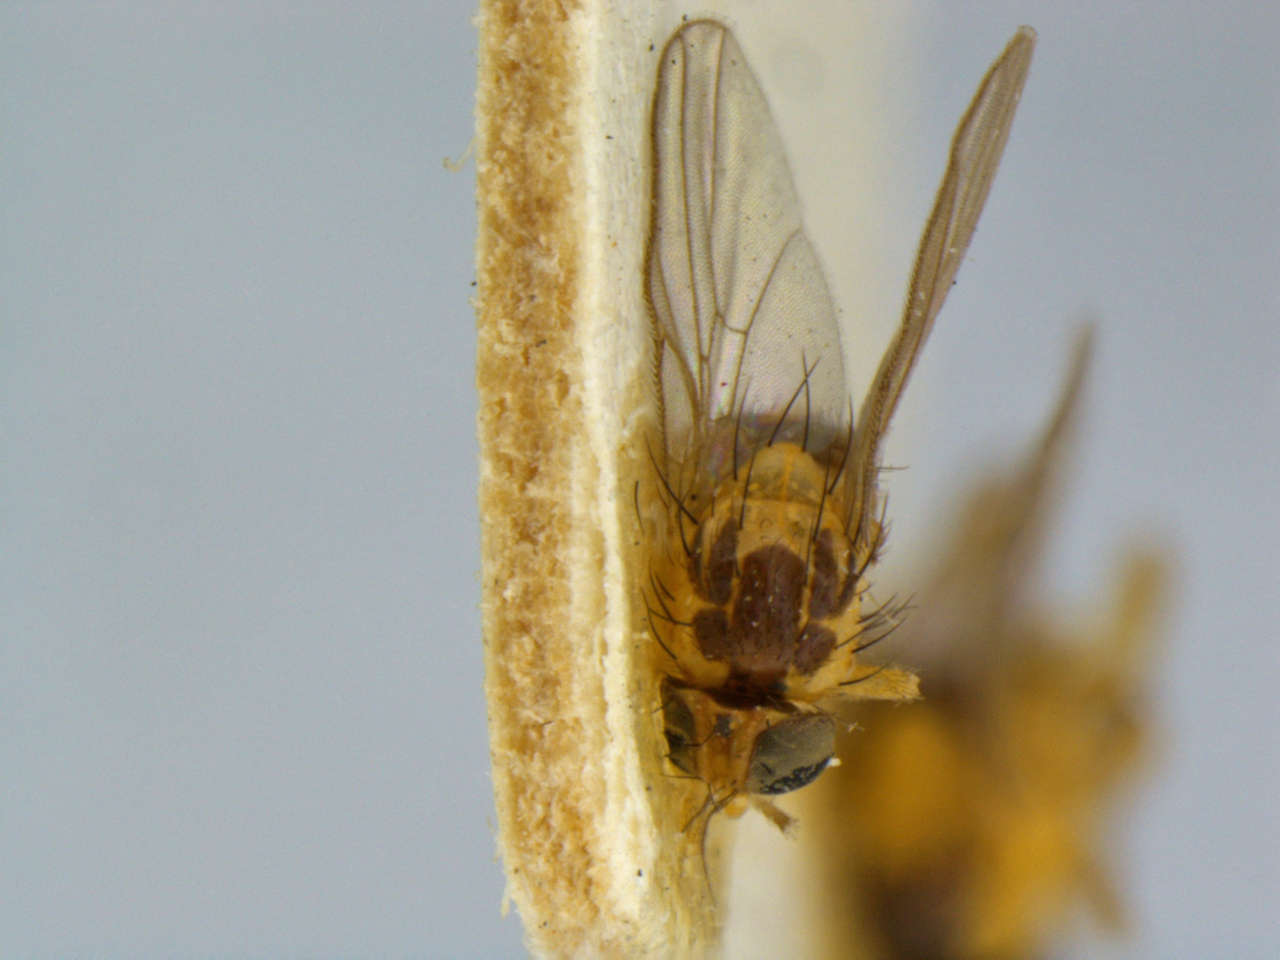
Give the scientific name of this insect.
Liriomyza blechi
